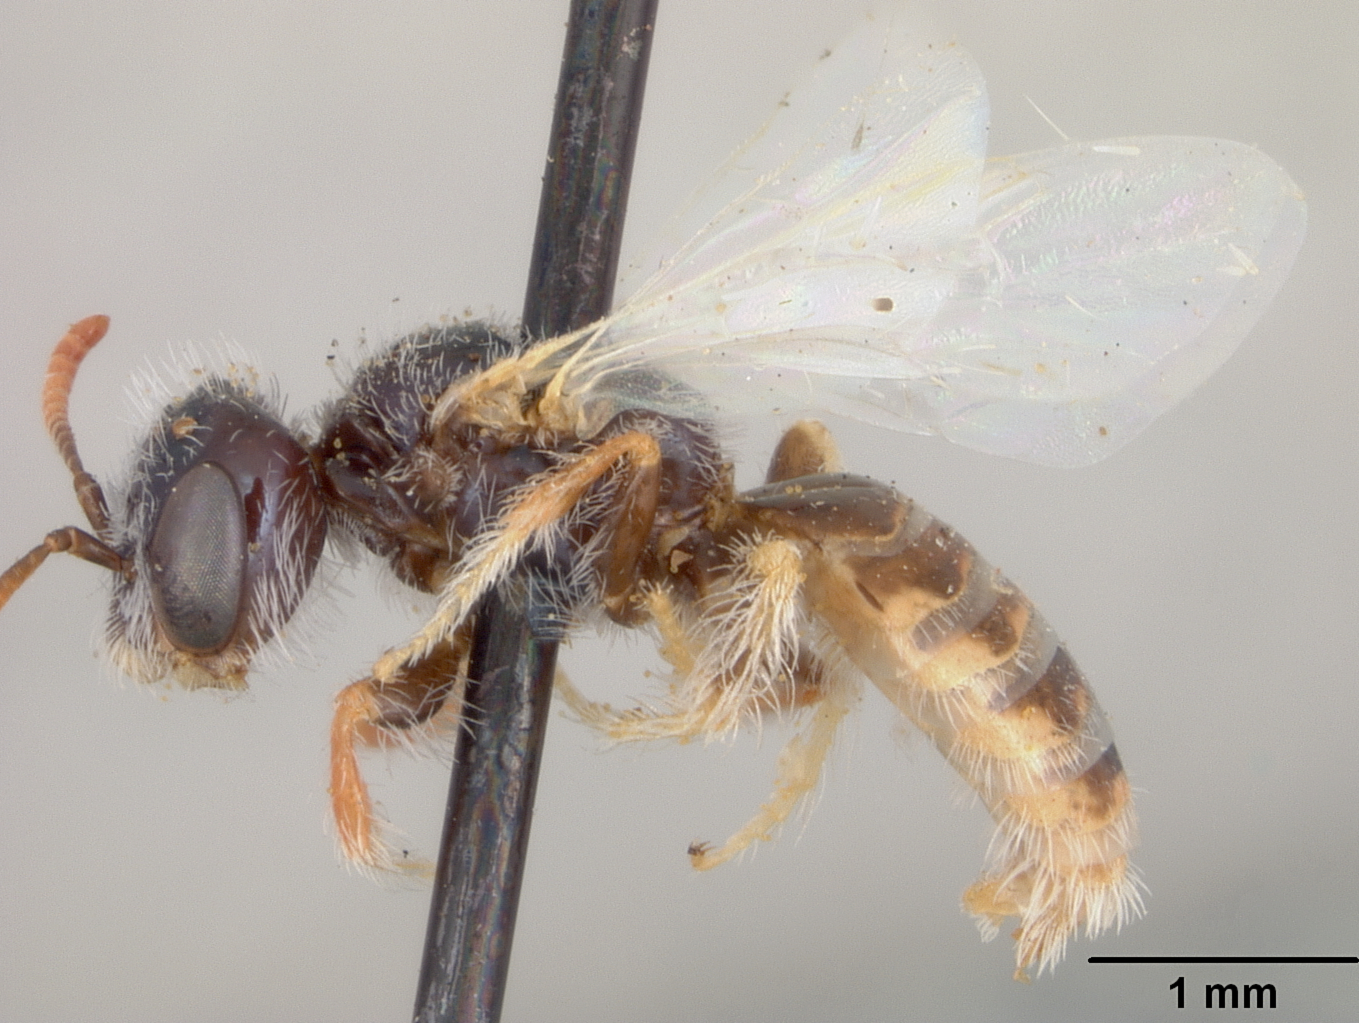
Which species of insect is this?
Perdita callicerata
